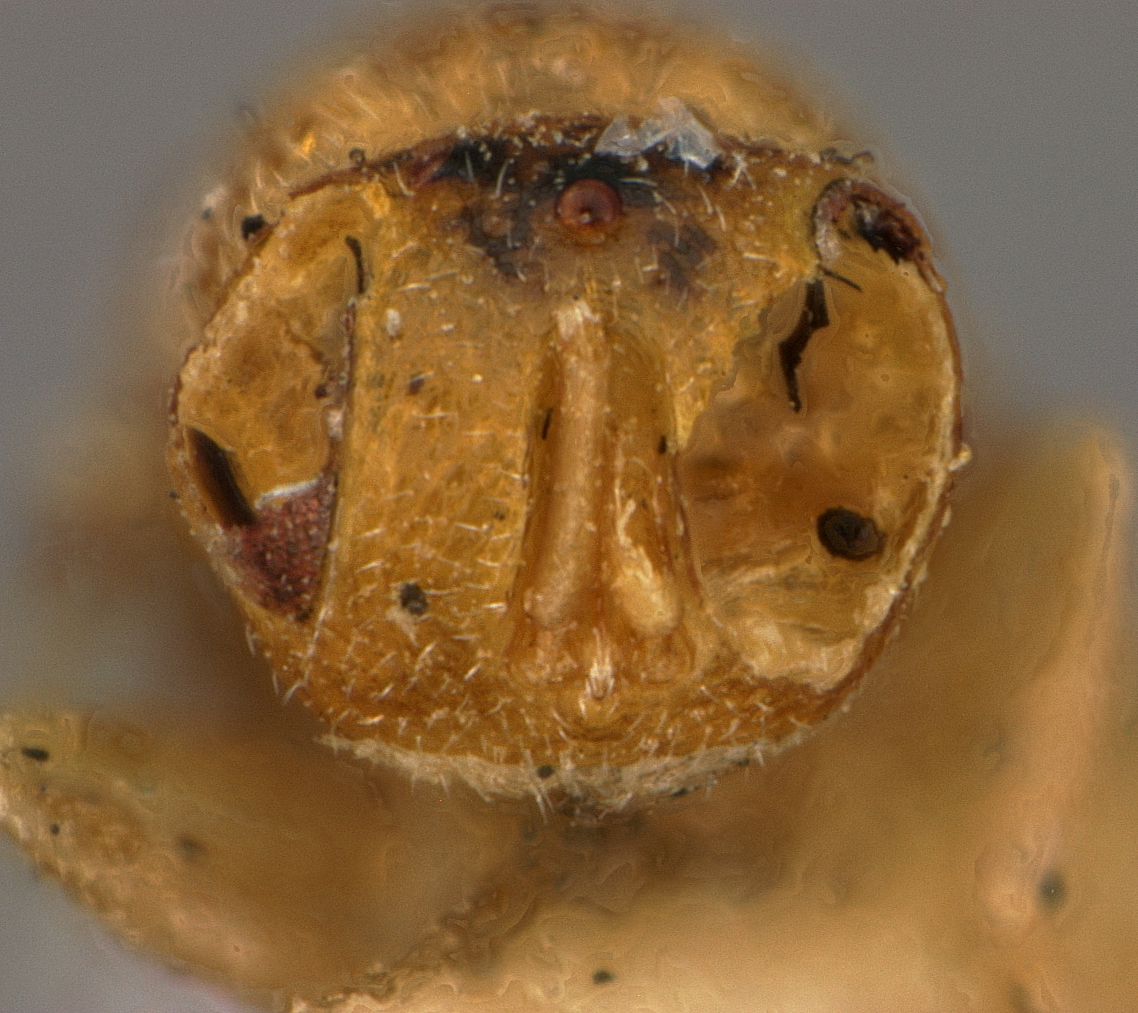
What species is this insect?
Decatoma lanae
